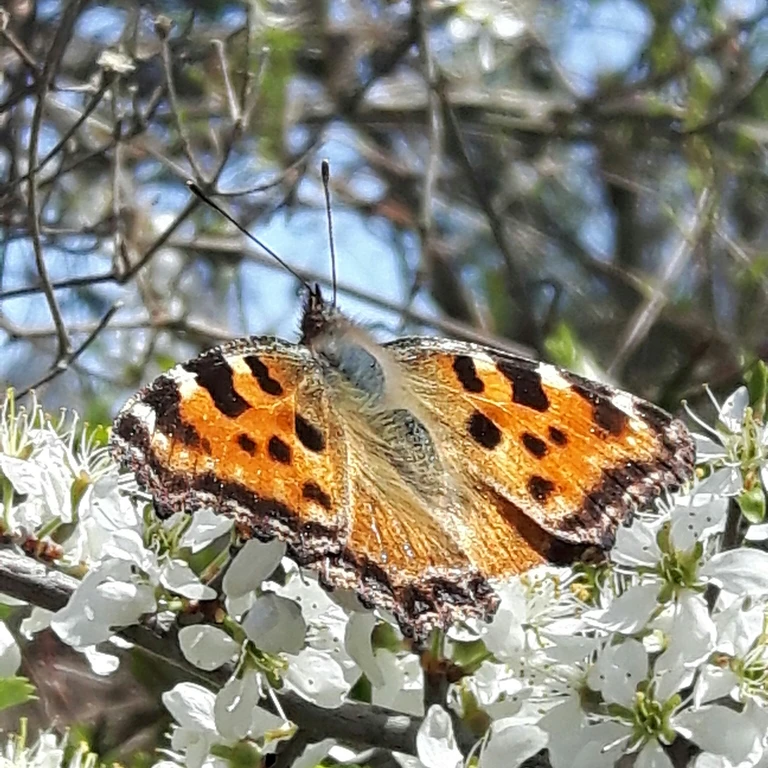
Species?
Nymphalis polychloros
